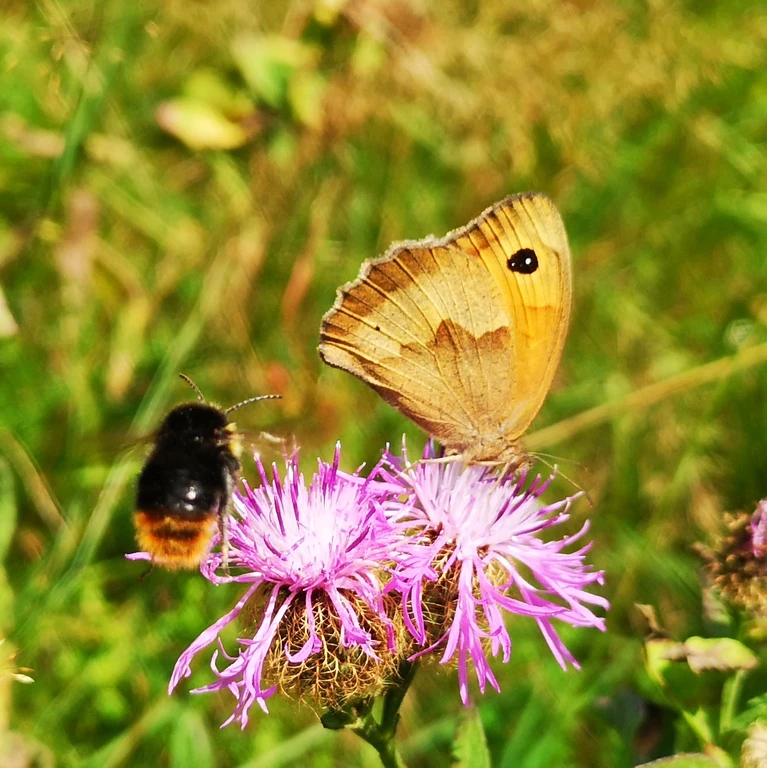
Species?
Maniola jurtina
